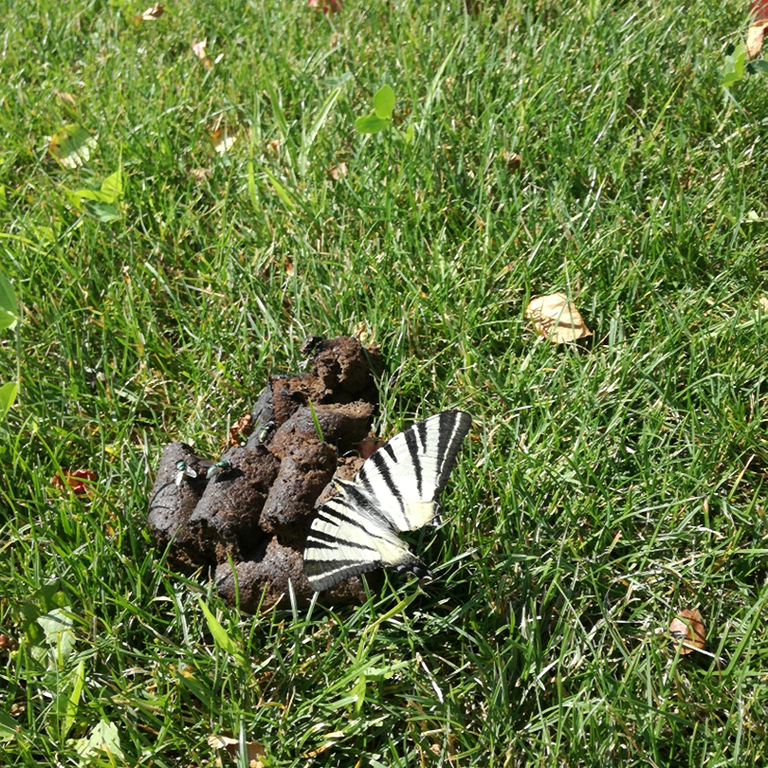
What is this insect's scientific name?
Iphiclides podalirius
